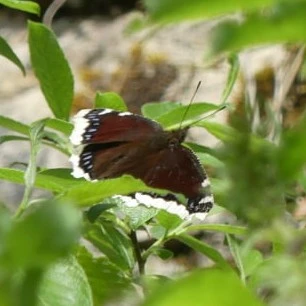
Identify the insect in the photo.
Nymphalis antiopa
